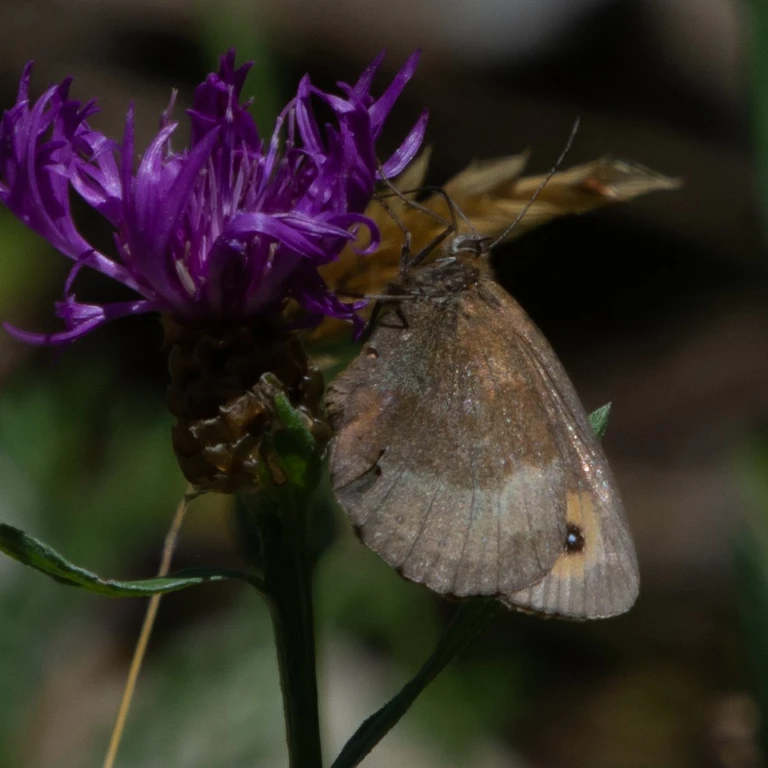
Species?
Erebia aethiops
